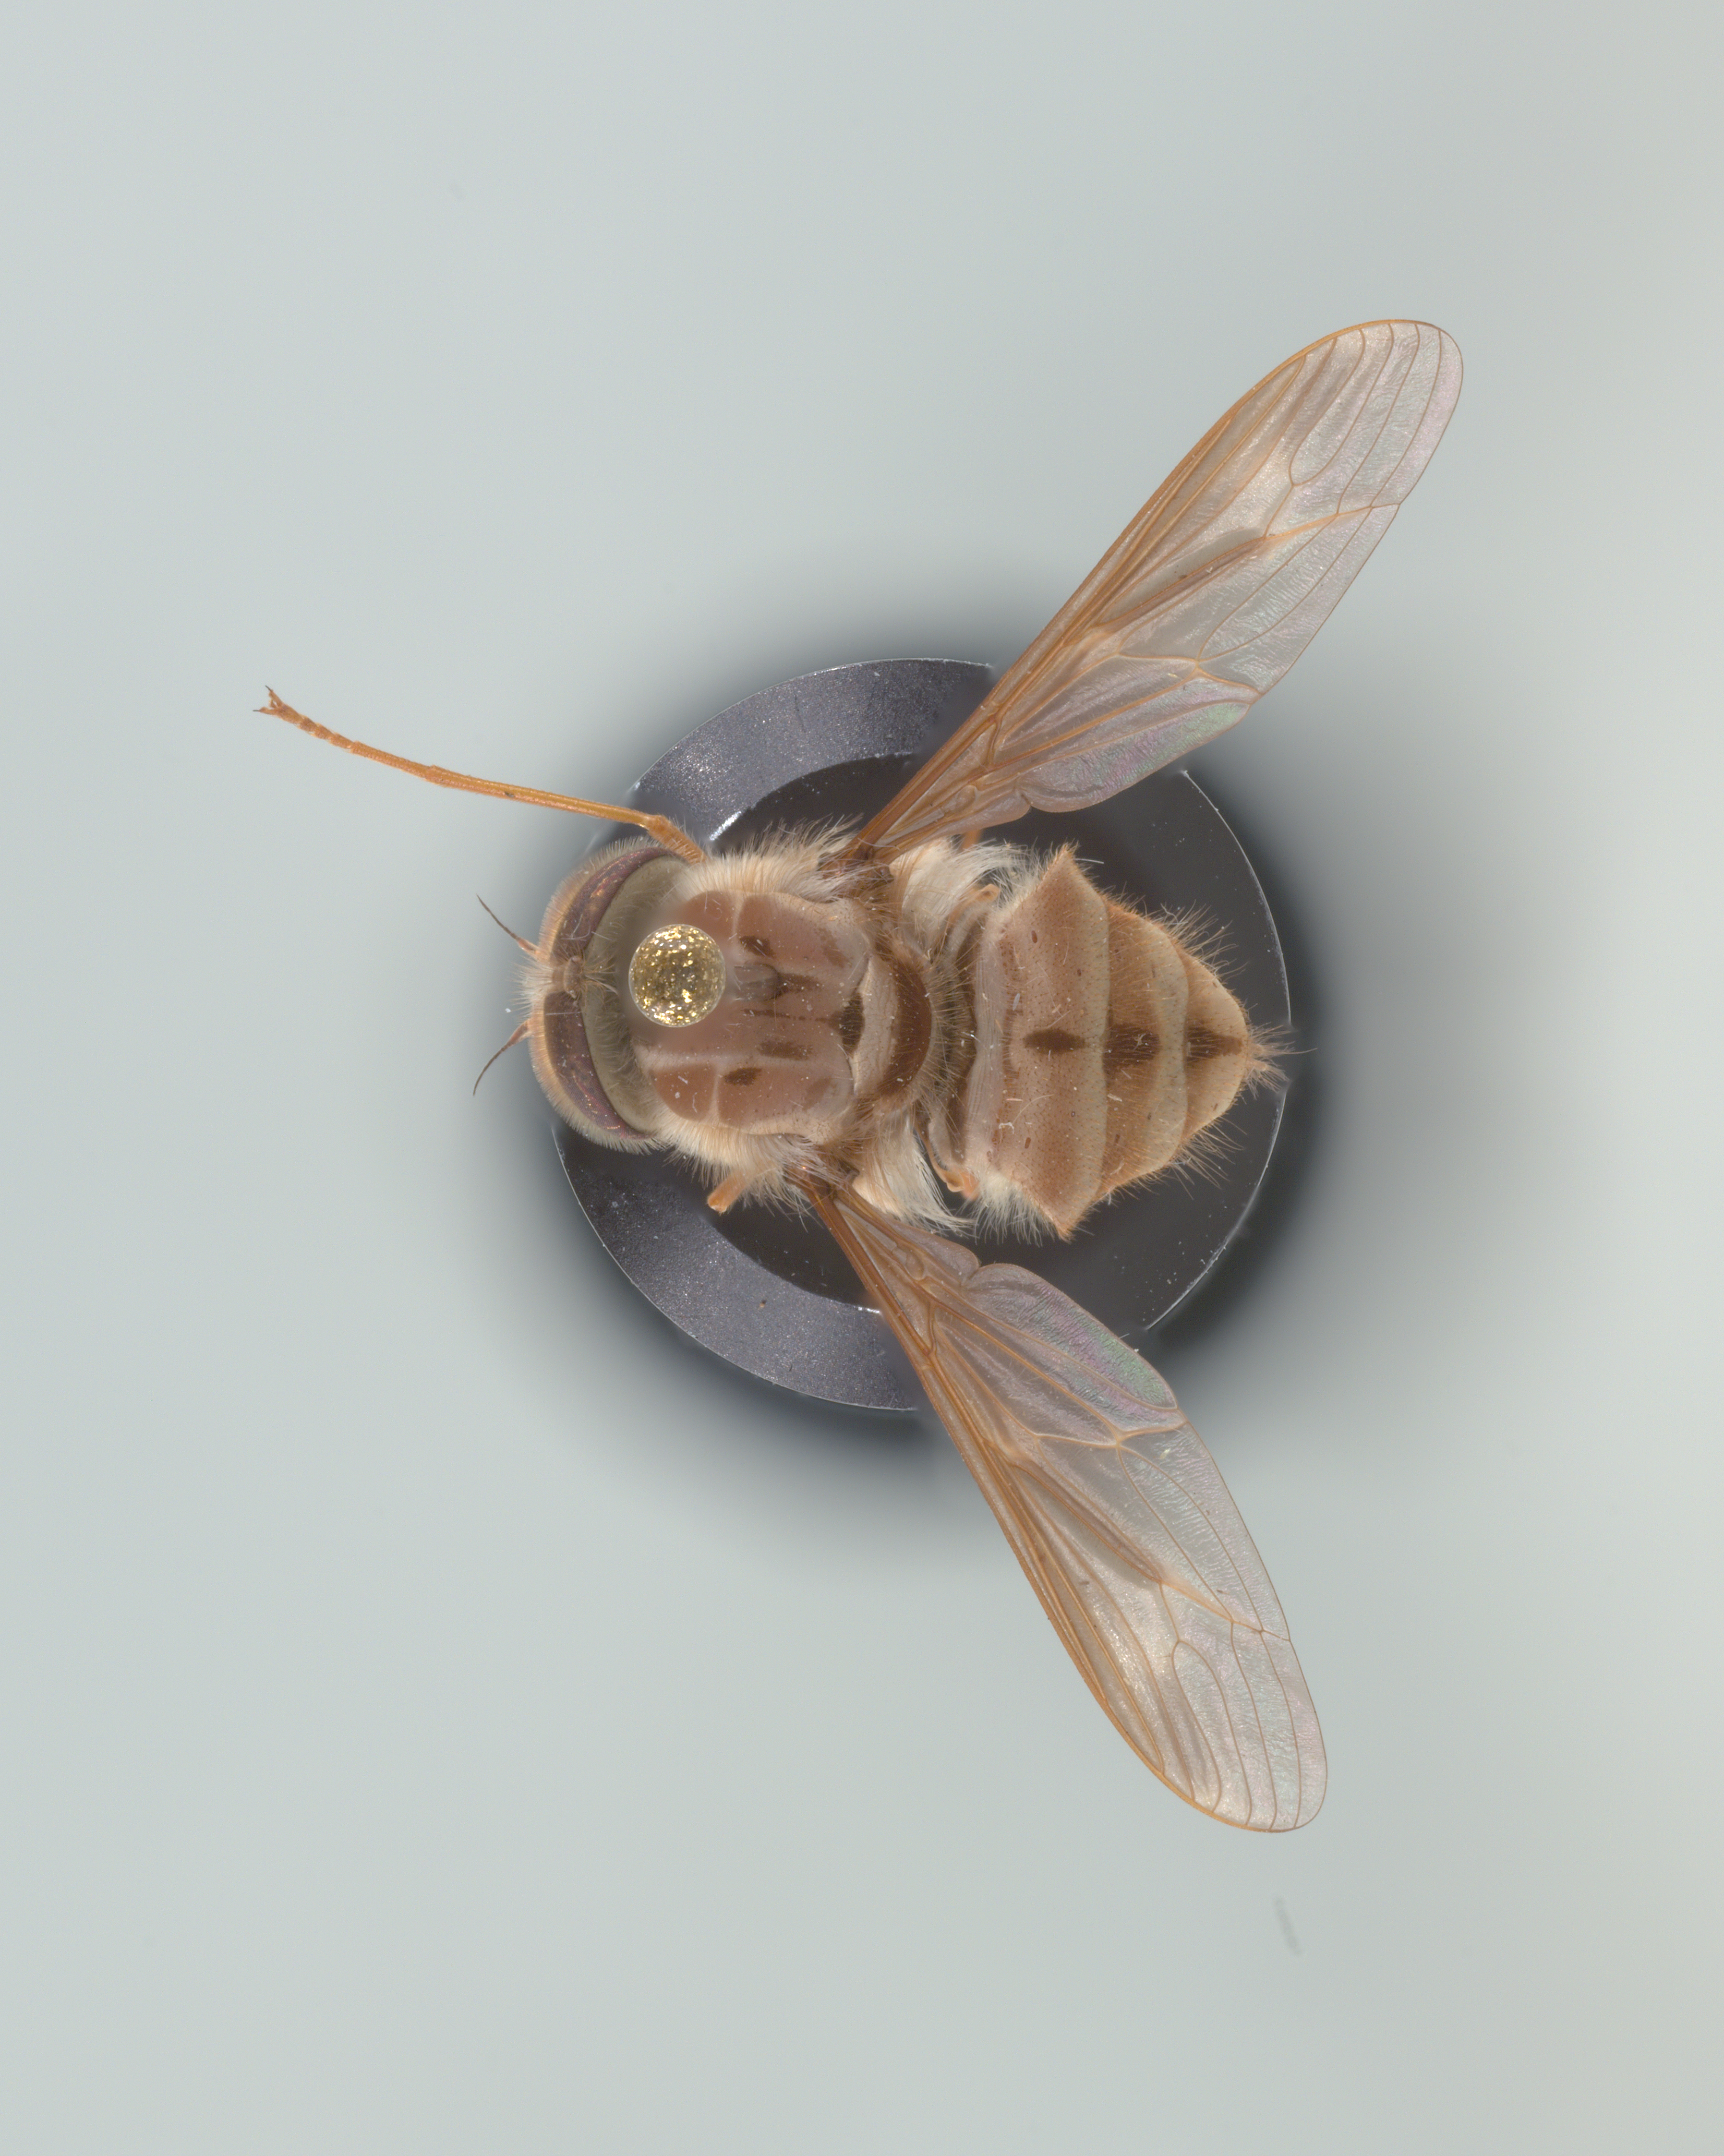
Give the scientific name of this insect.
Hirmoneura nubipennis (also Trichophthalma nubipennis)
